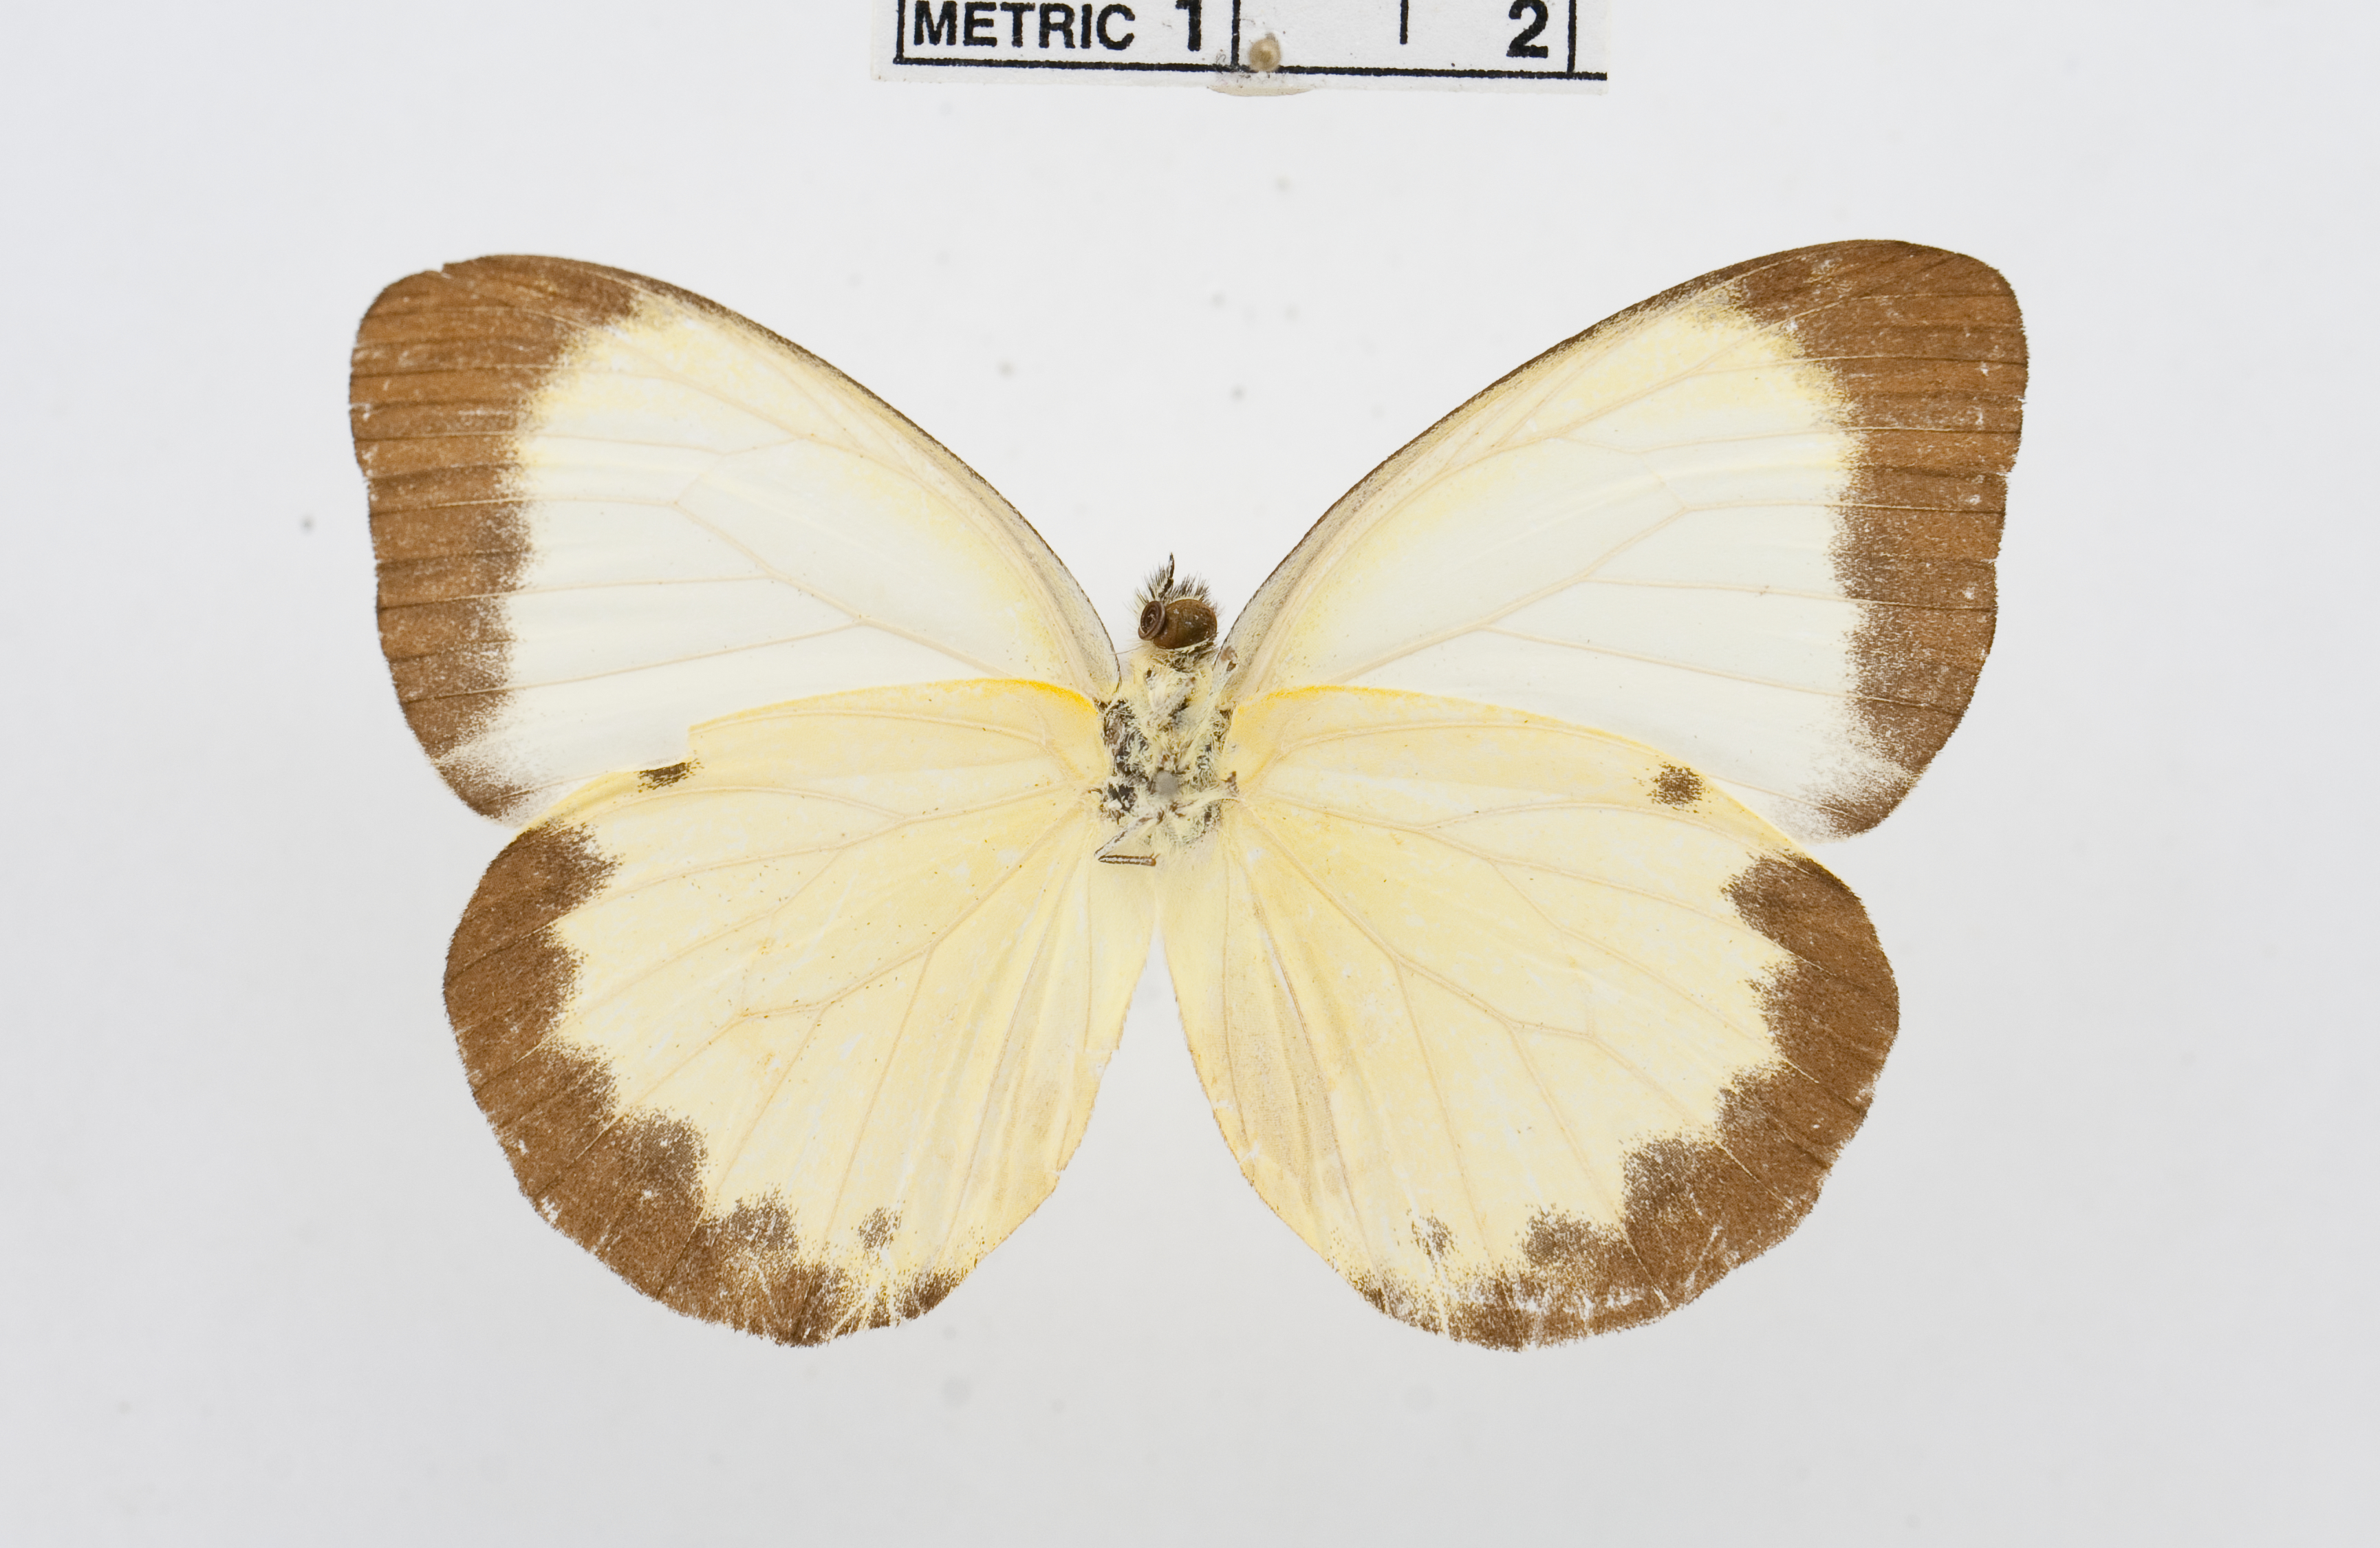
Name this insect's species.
Belenois hedyle
